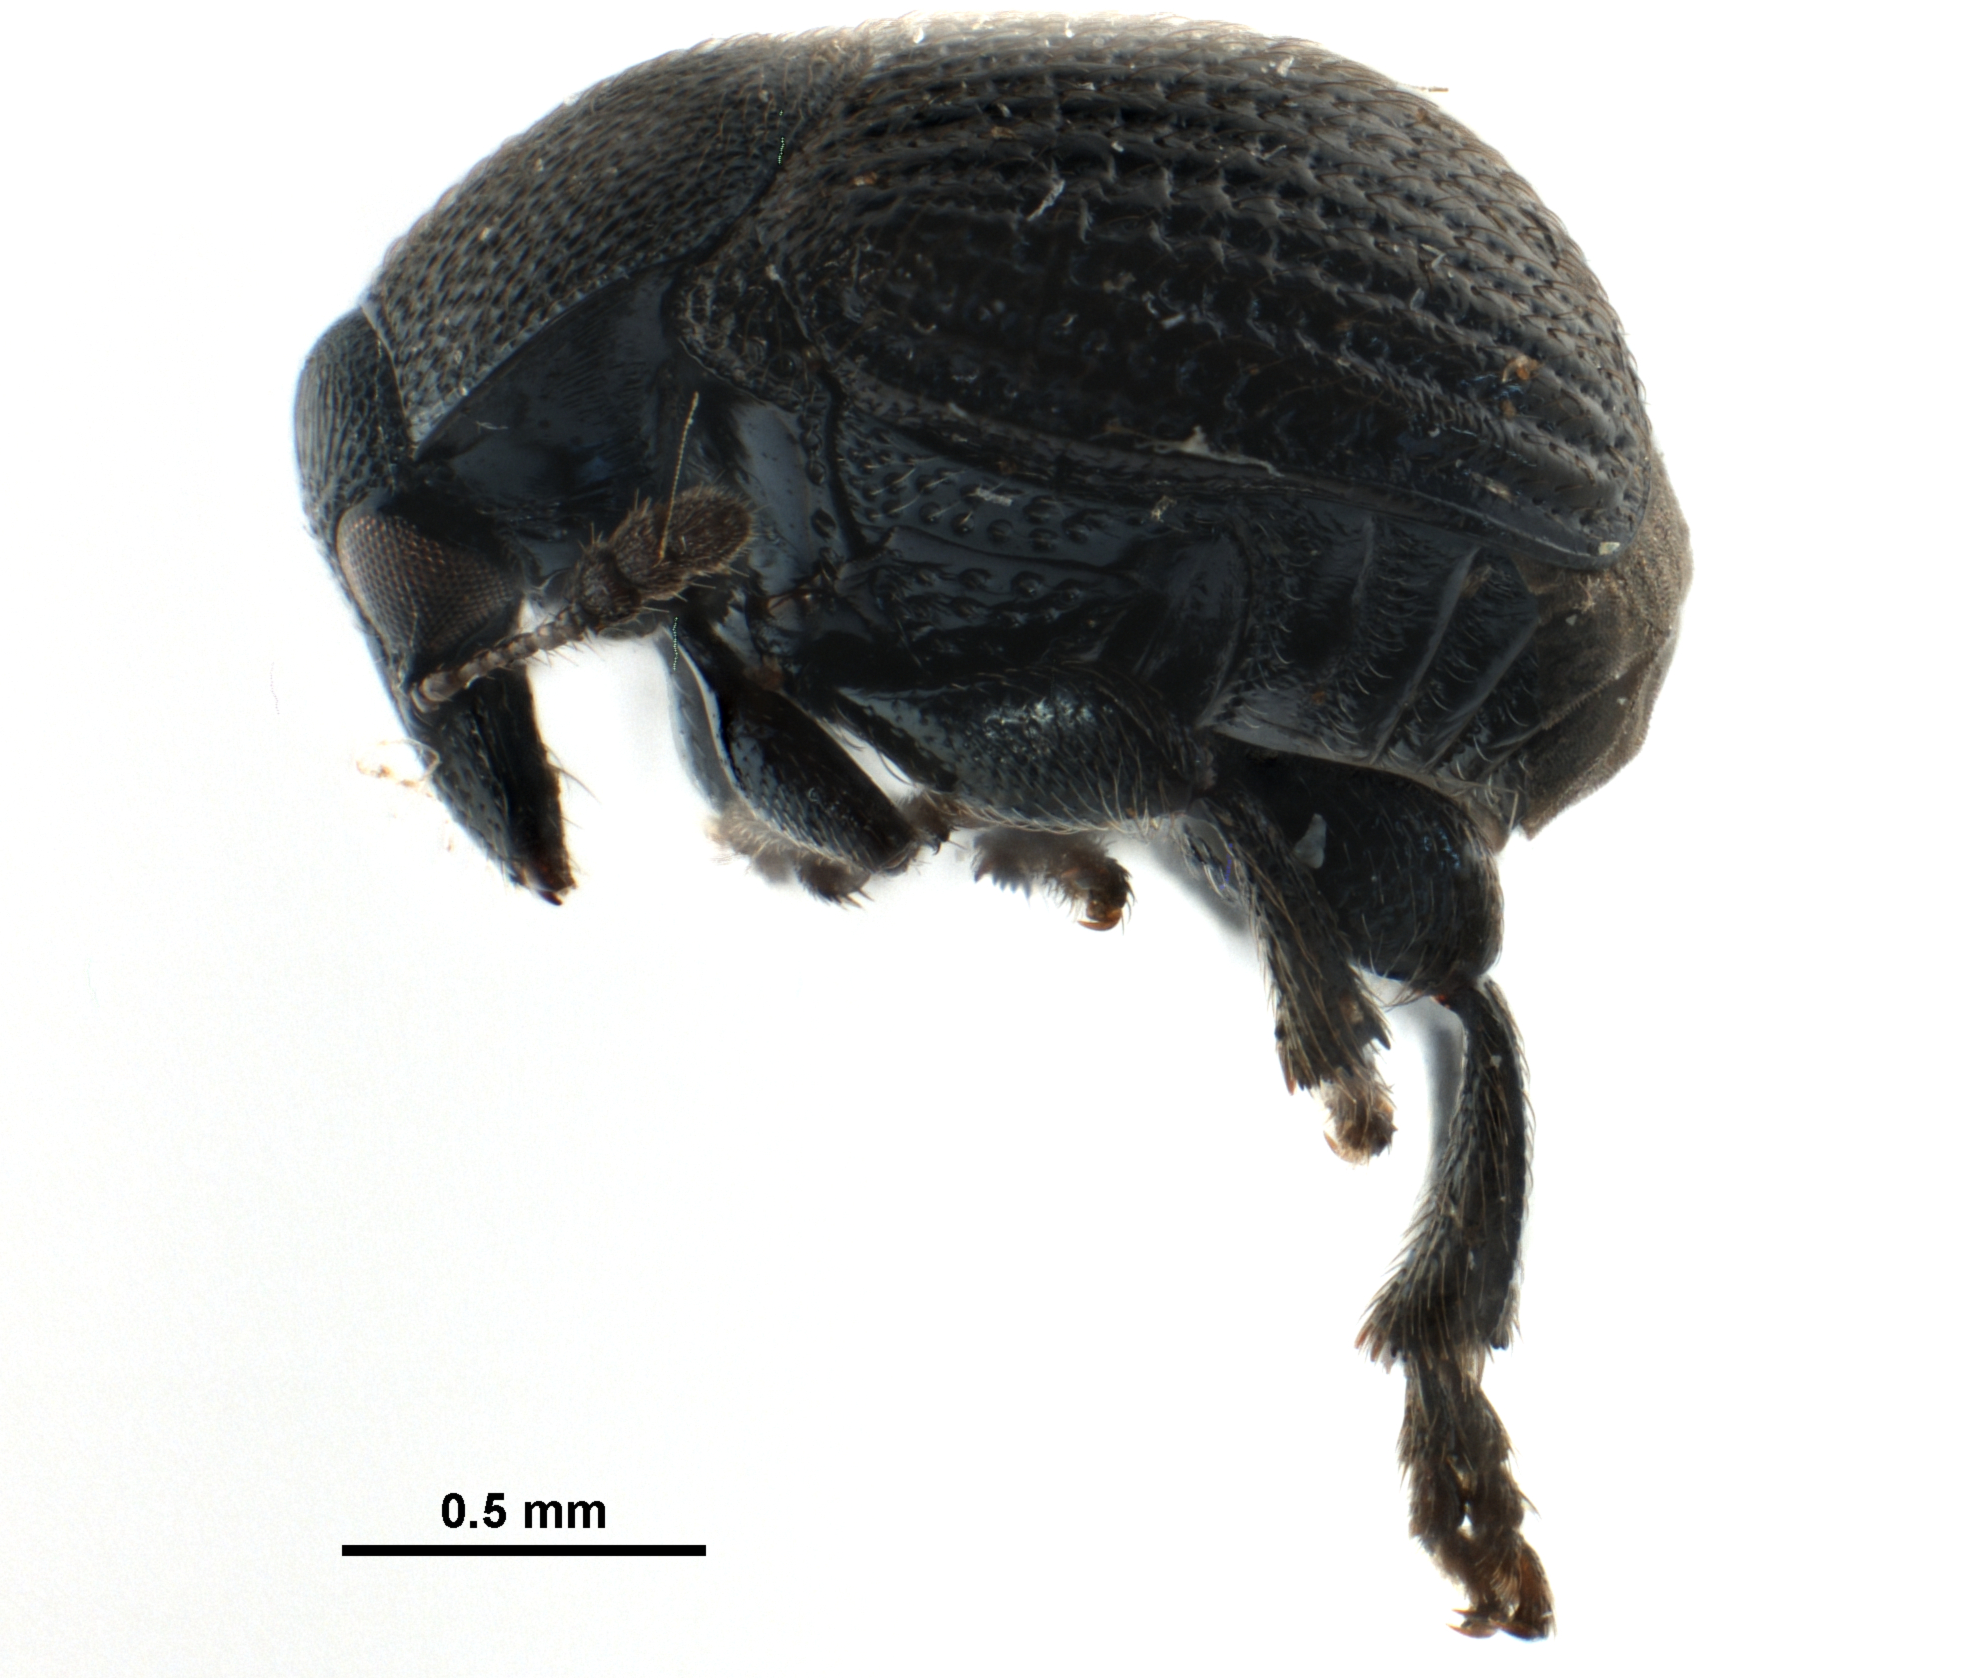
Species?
Pterocolus minutus
